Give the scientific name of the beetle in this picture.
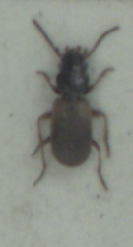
Bembidion laterale
